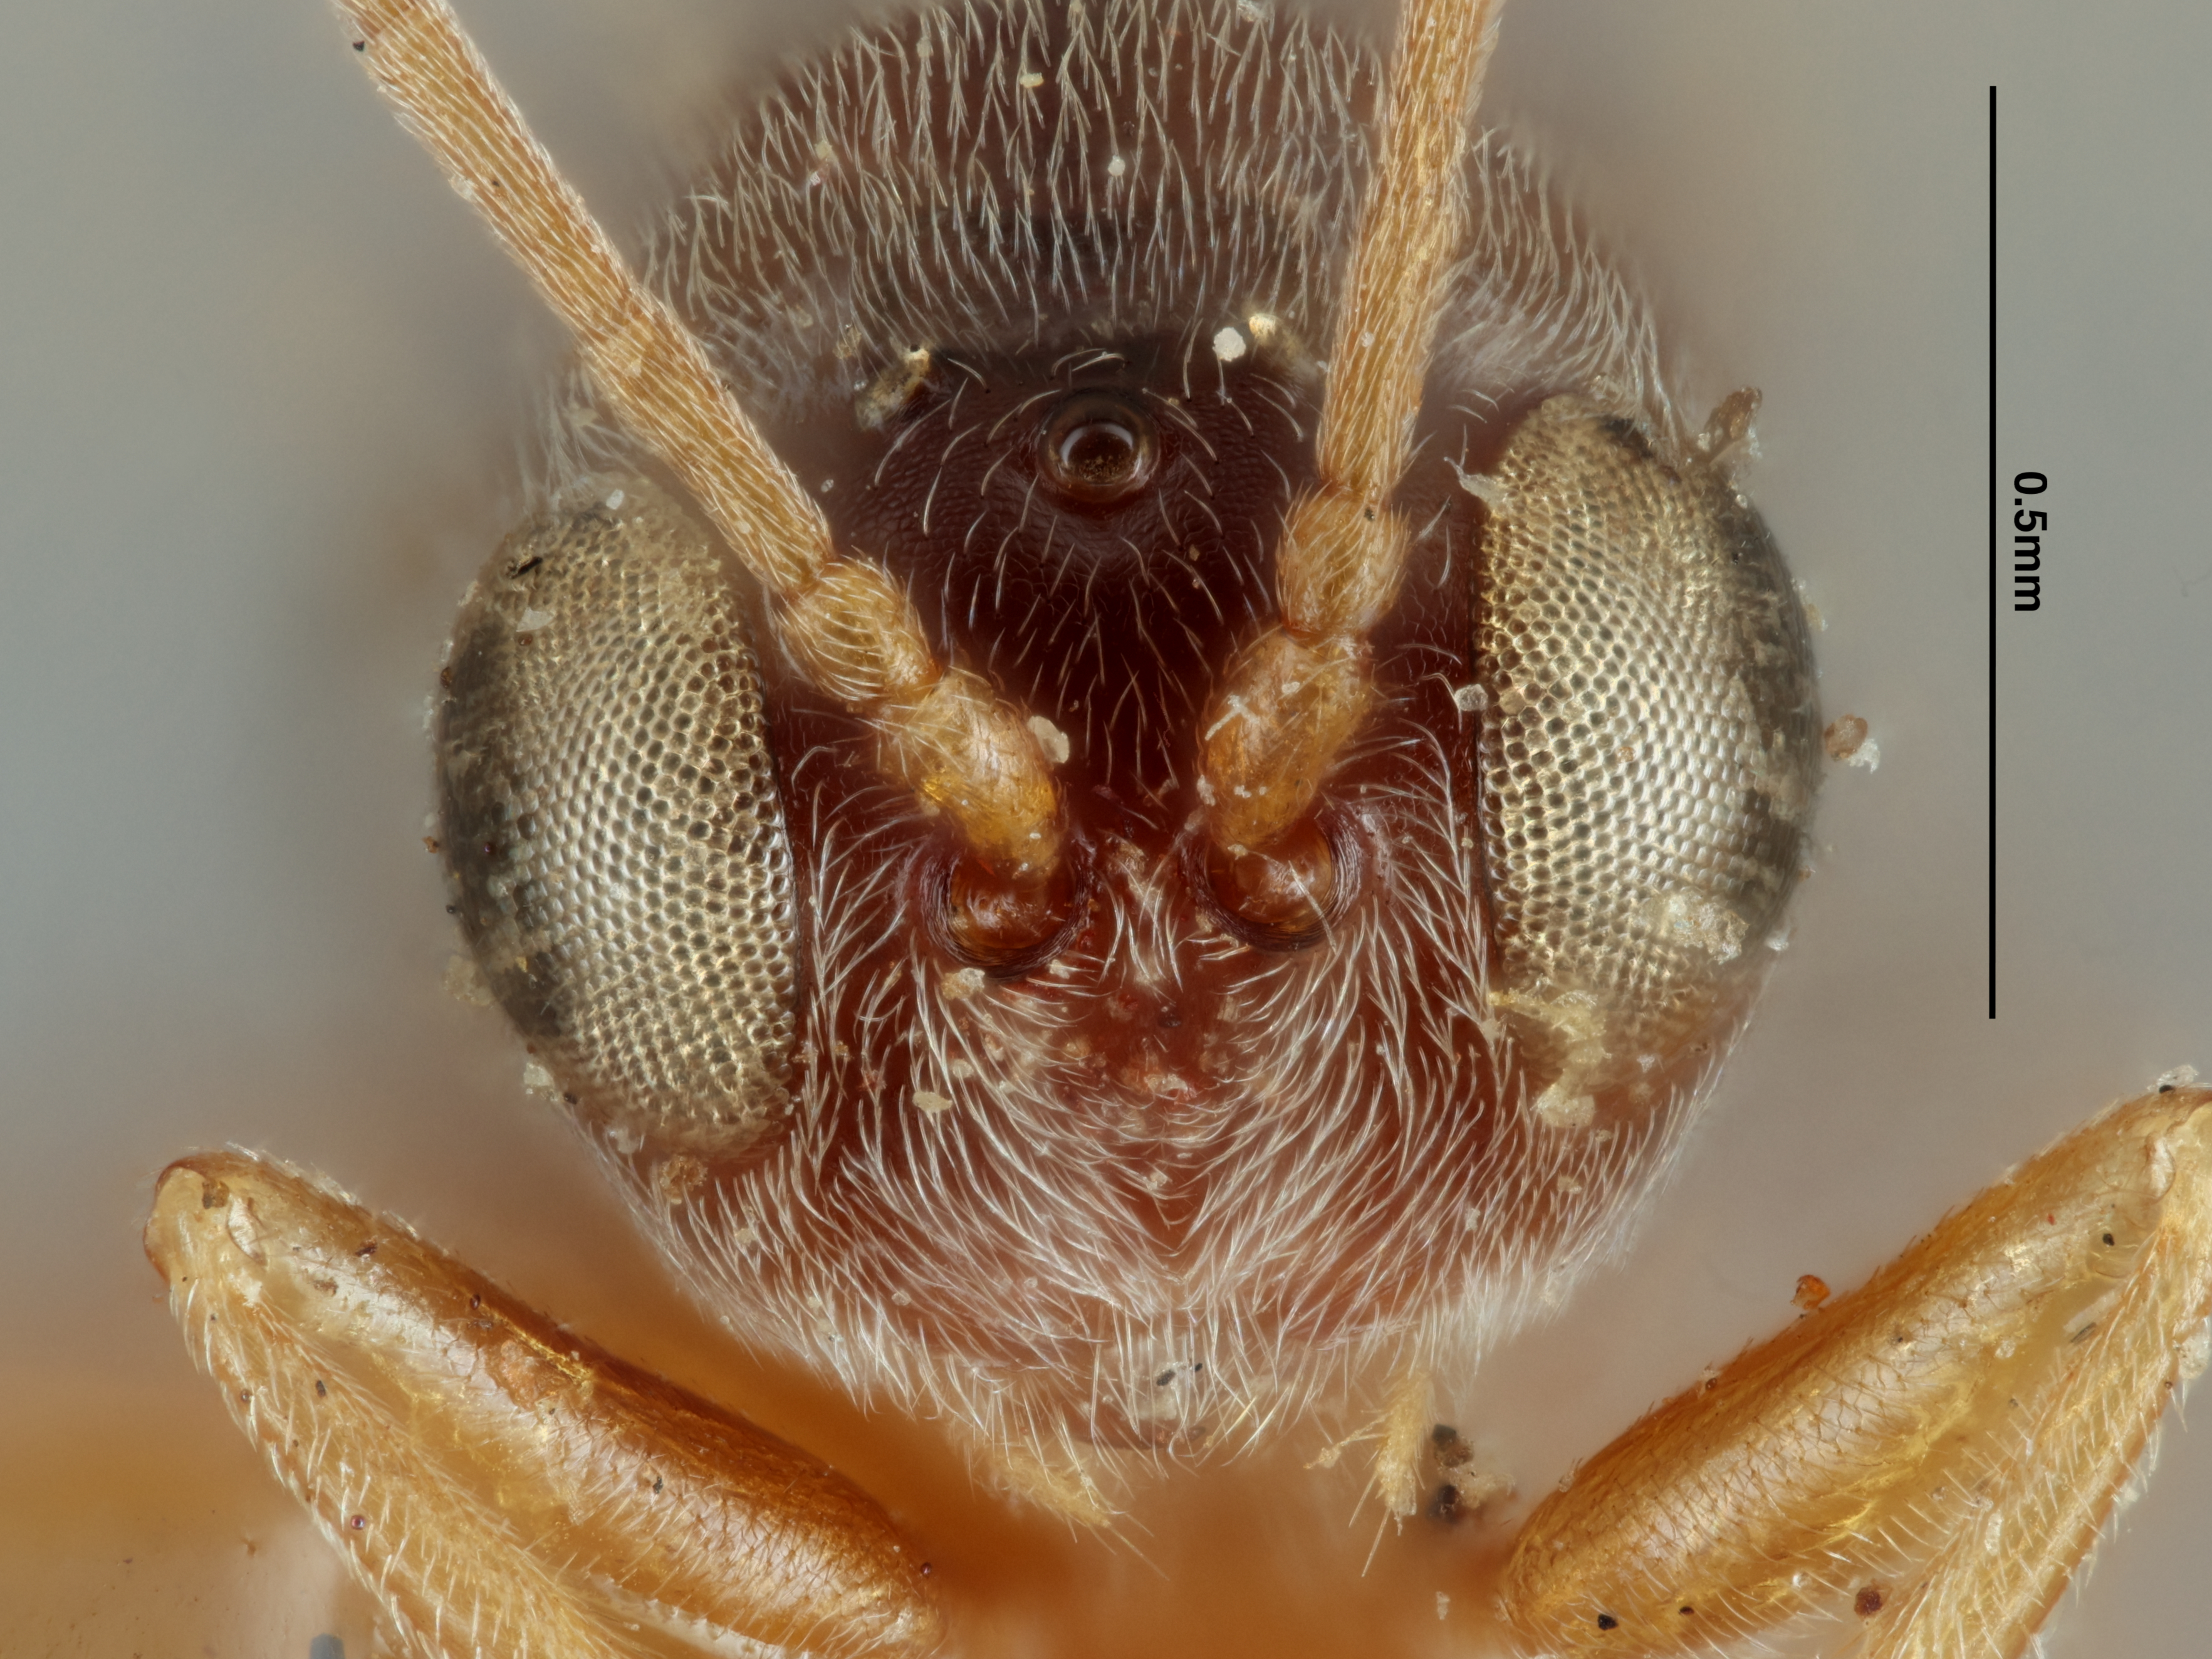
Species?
Ceroptres rufiventris
